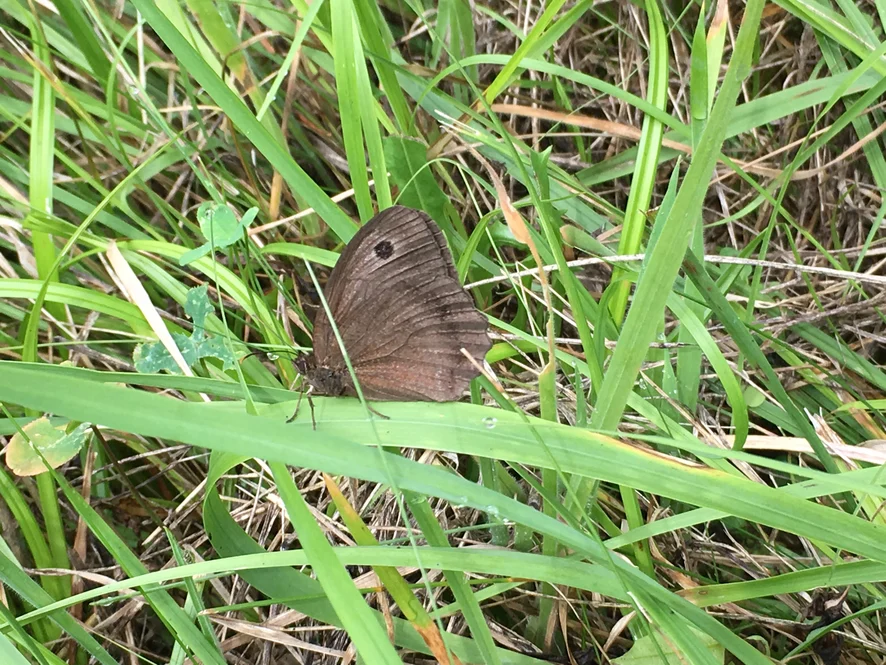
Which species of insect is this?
Minois dryas
